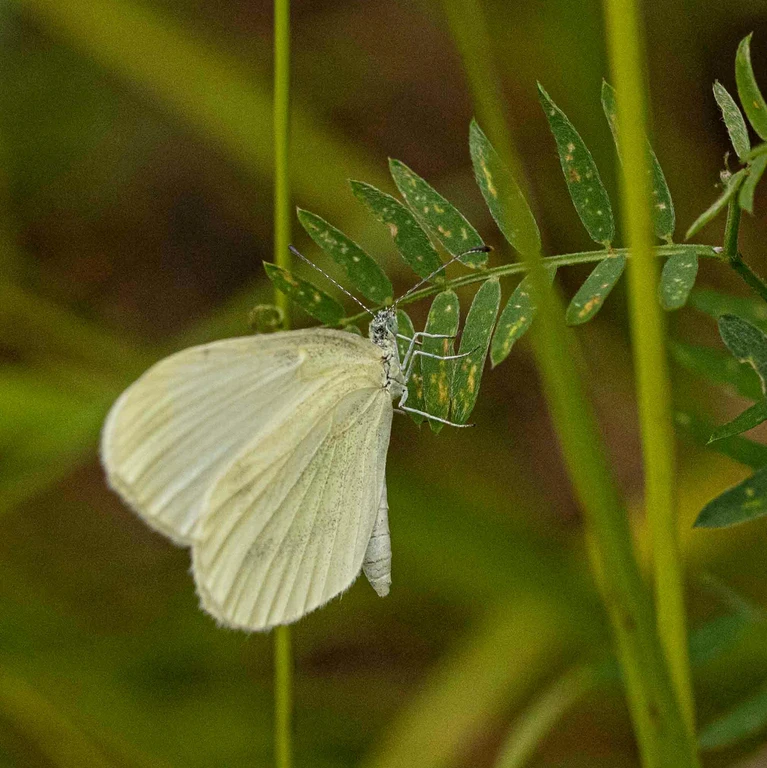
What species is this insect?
Leptidea sinapis/juvernica
